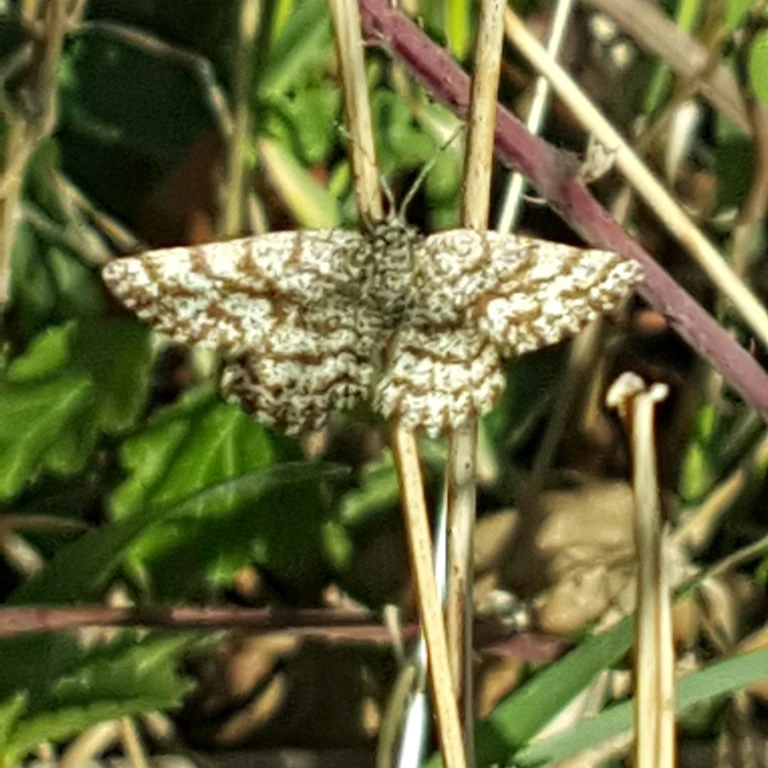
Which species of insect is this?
Ematurga atomaria
